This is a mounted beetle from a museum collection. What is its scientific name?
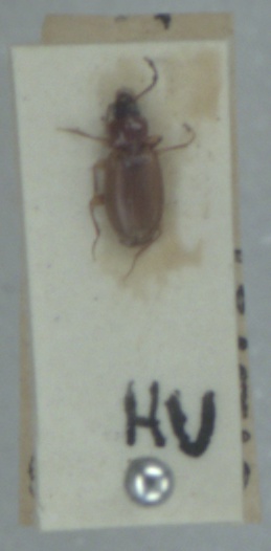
Trechus quadristriatus
